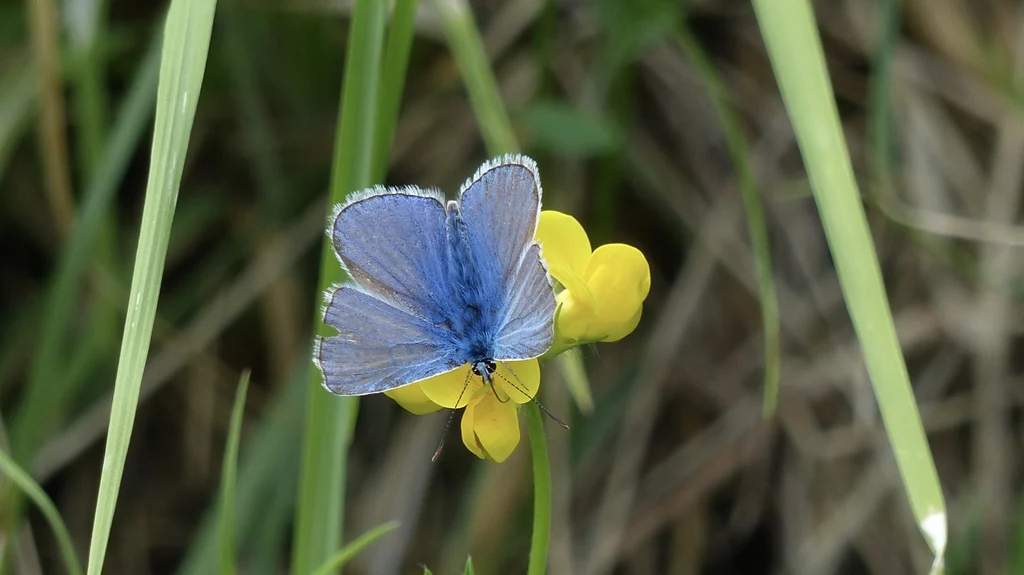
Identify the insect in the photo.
Polyommatus icarus
